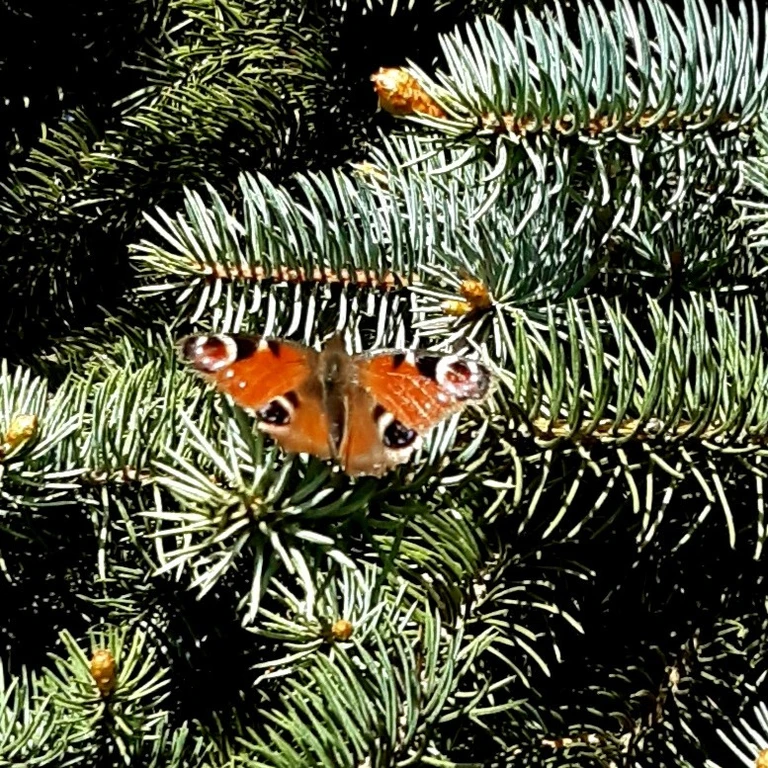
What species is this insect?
Aglais io
